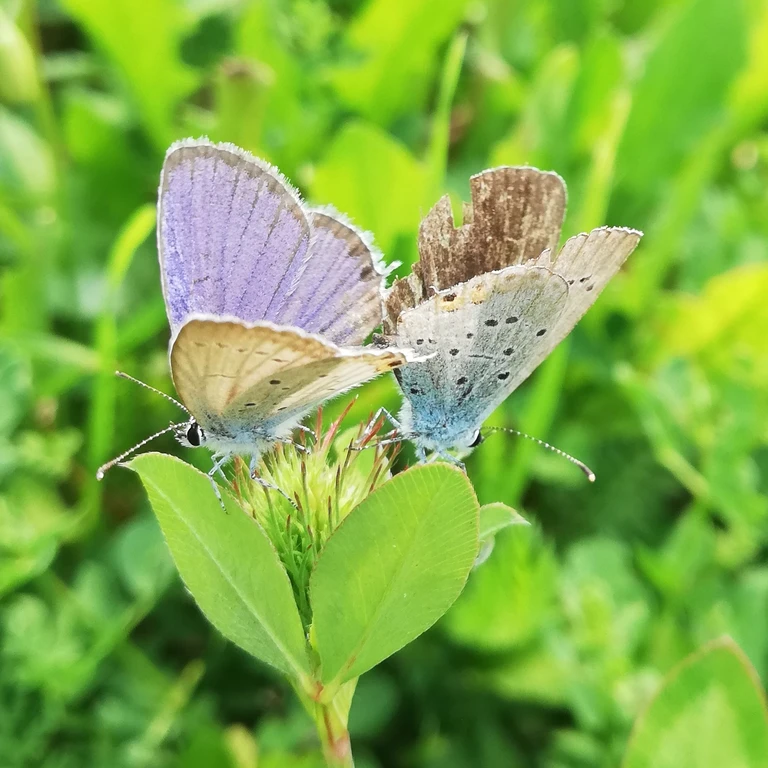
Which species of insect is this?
Cupido argiades (also Elkalyce argiades)
